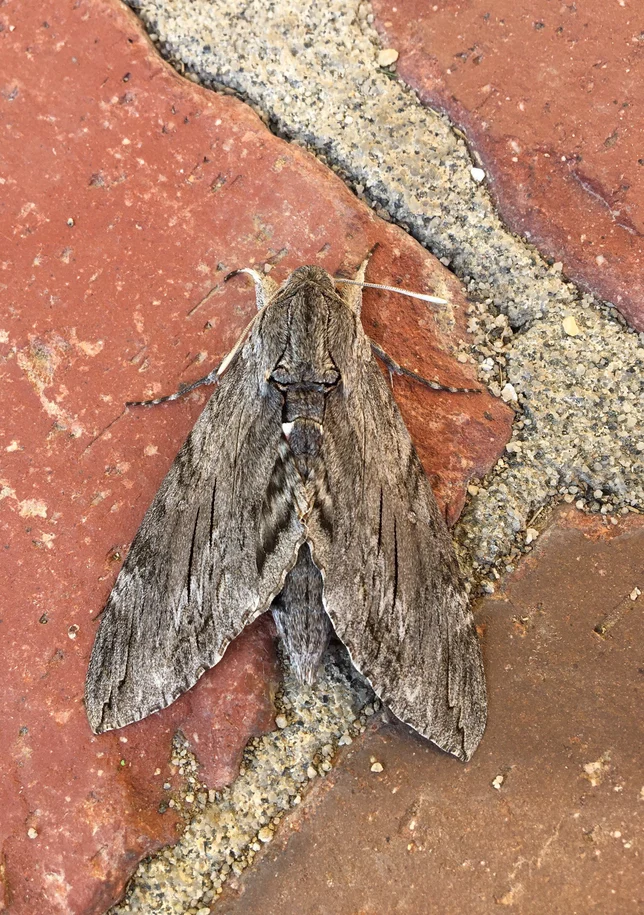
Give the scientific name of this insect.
Agrius convolvuli
